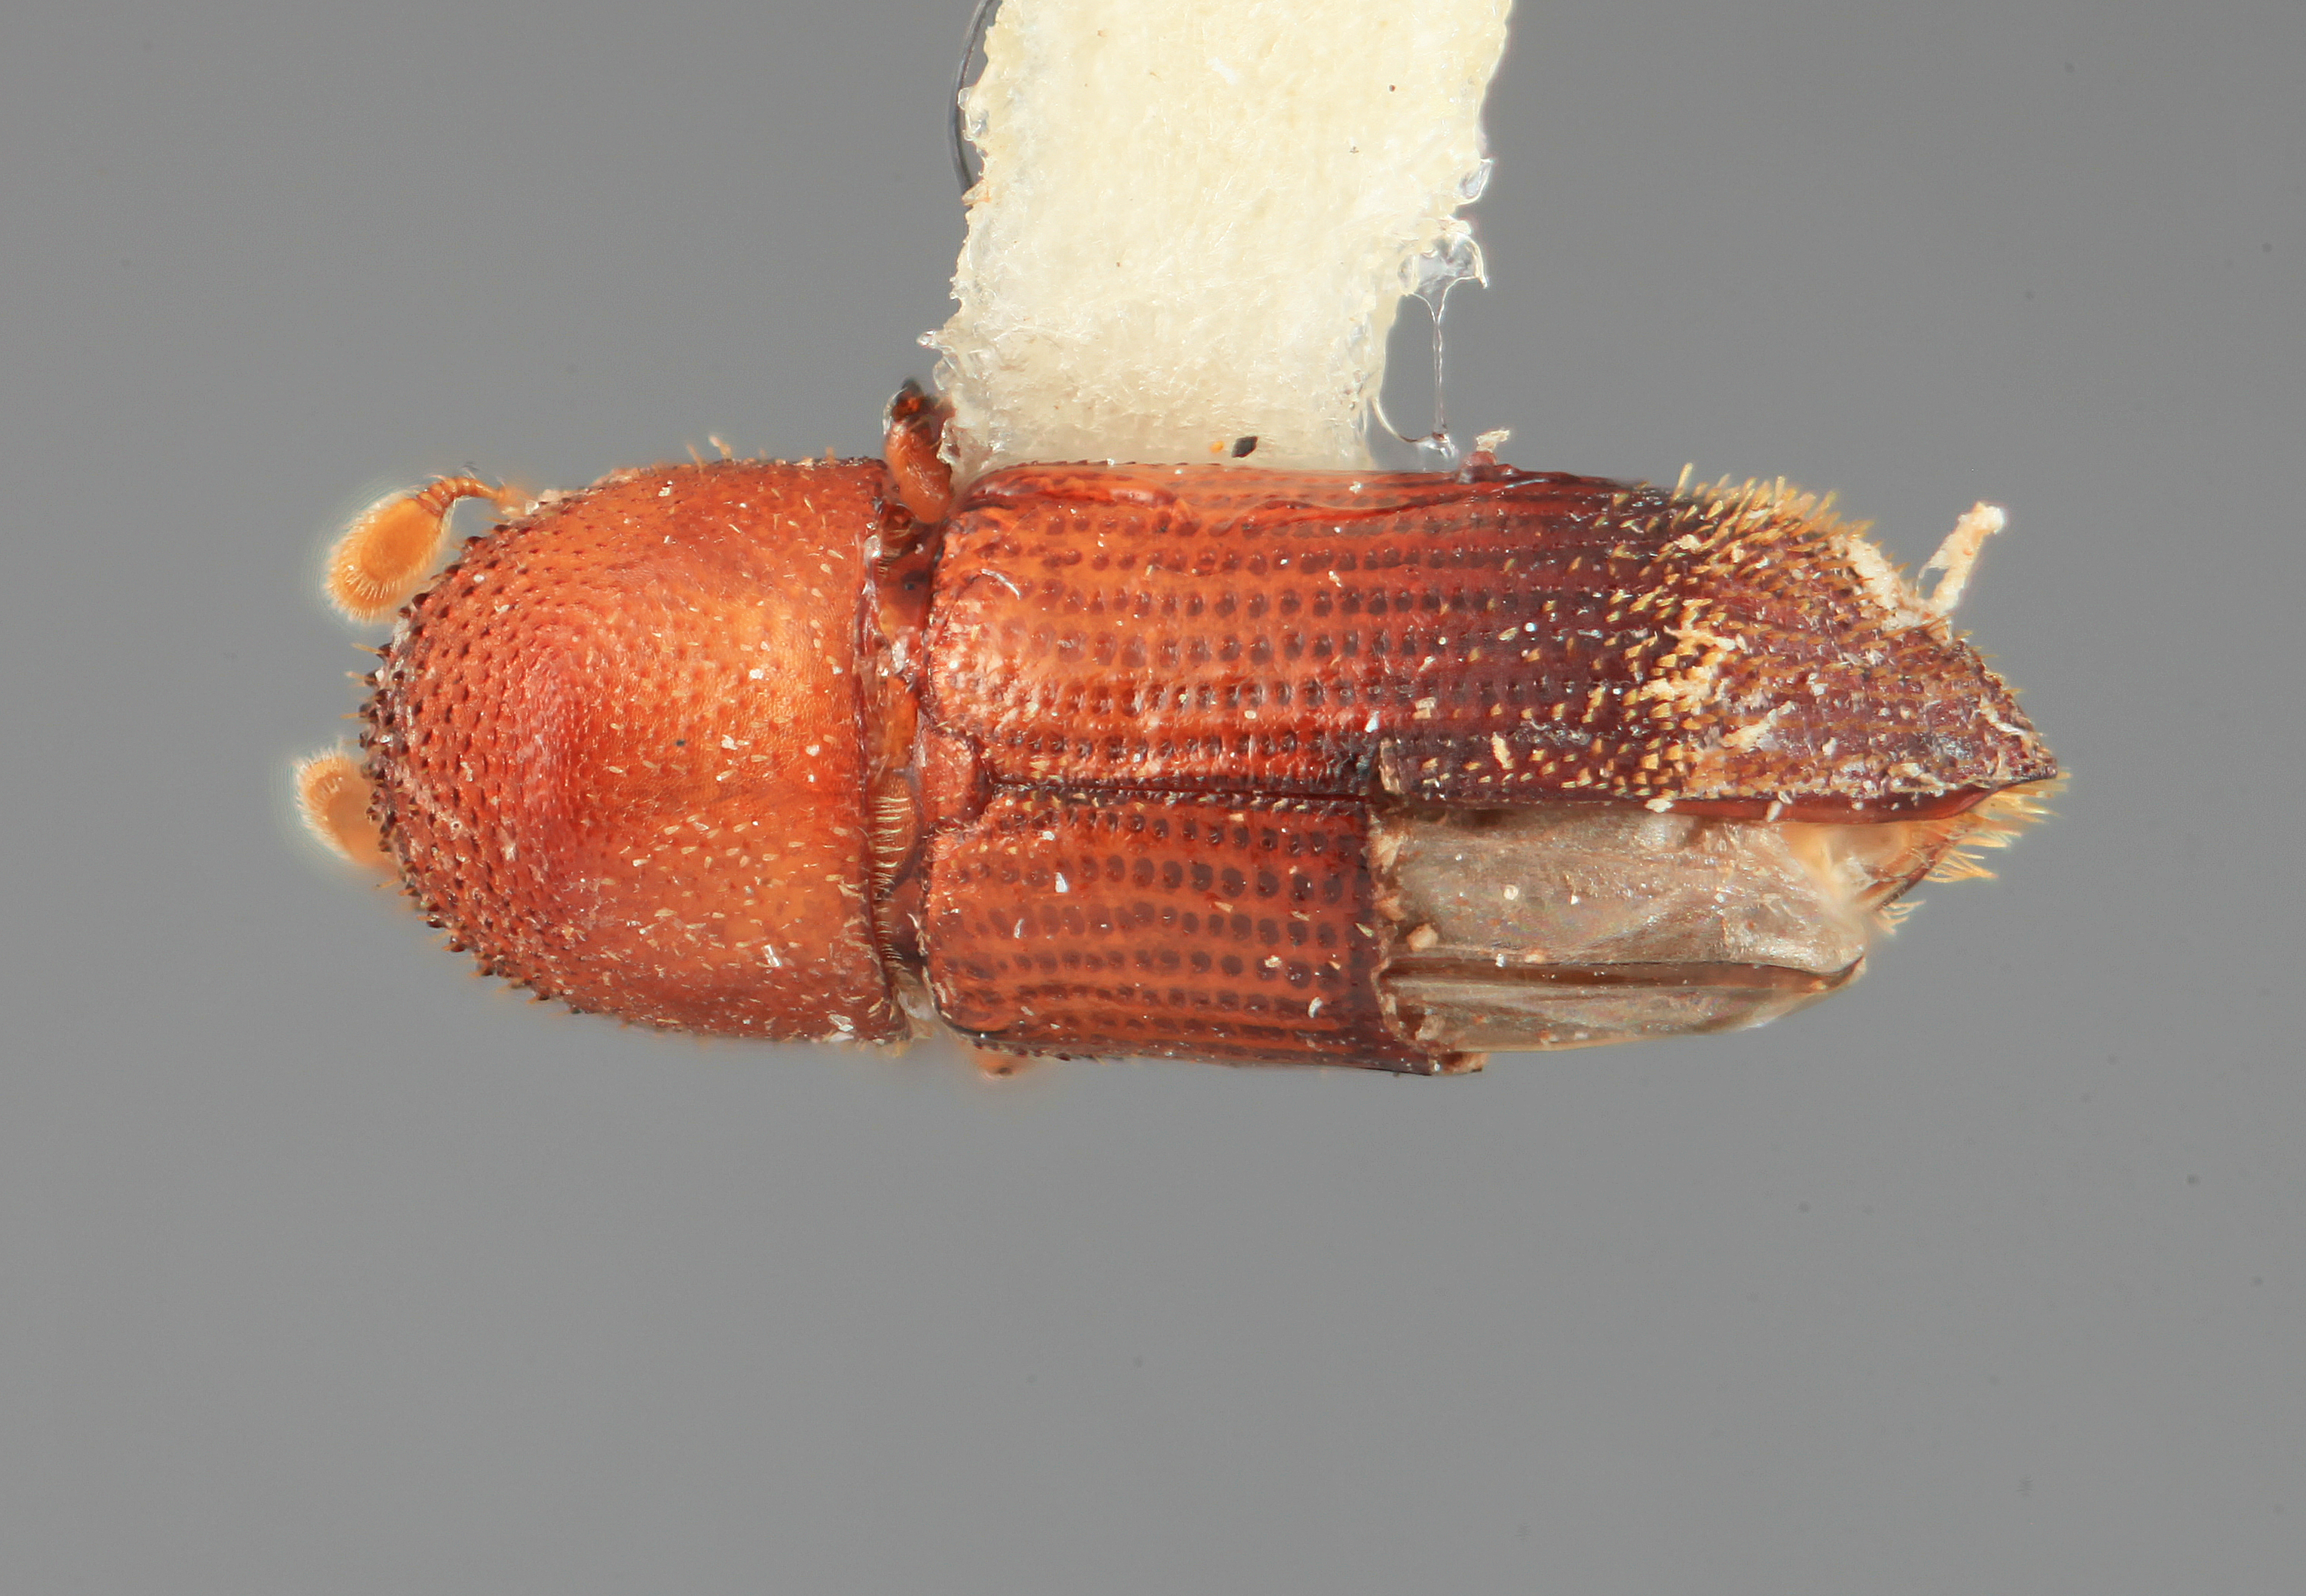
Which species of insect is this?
Micracis tropicus
